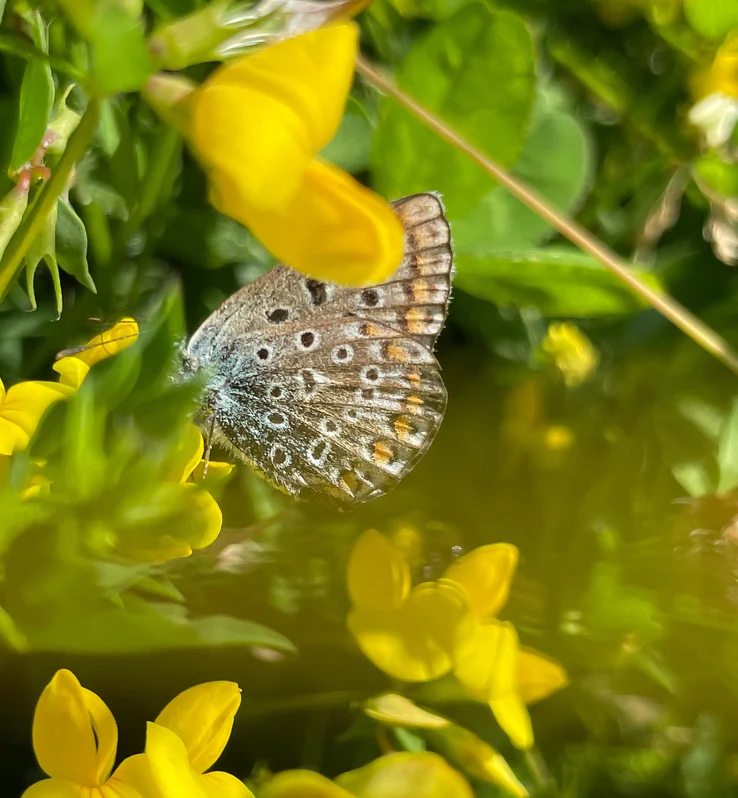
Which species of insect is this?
Polyommatus icarus
